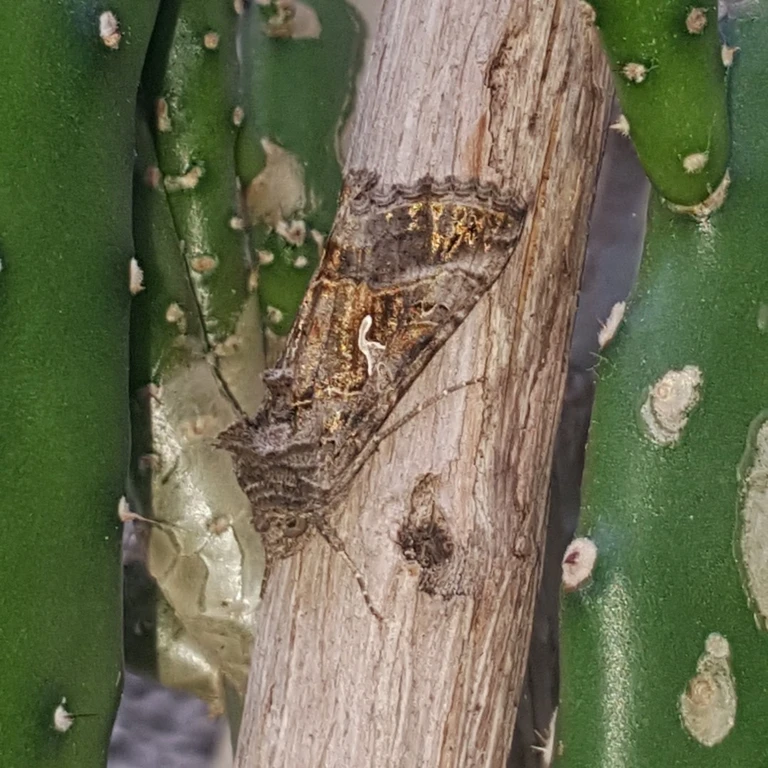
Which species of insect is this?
Autographa gamma
